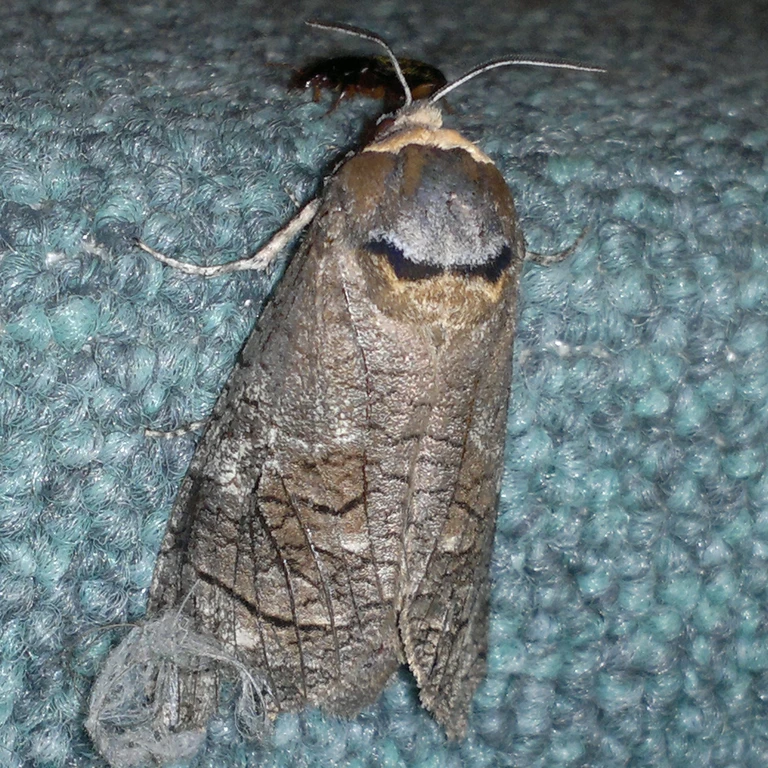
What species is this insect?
Cossus cossus
